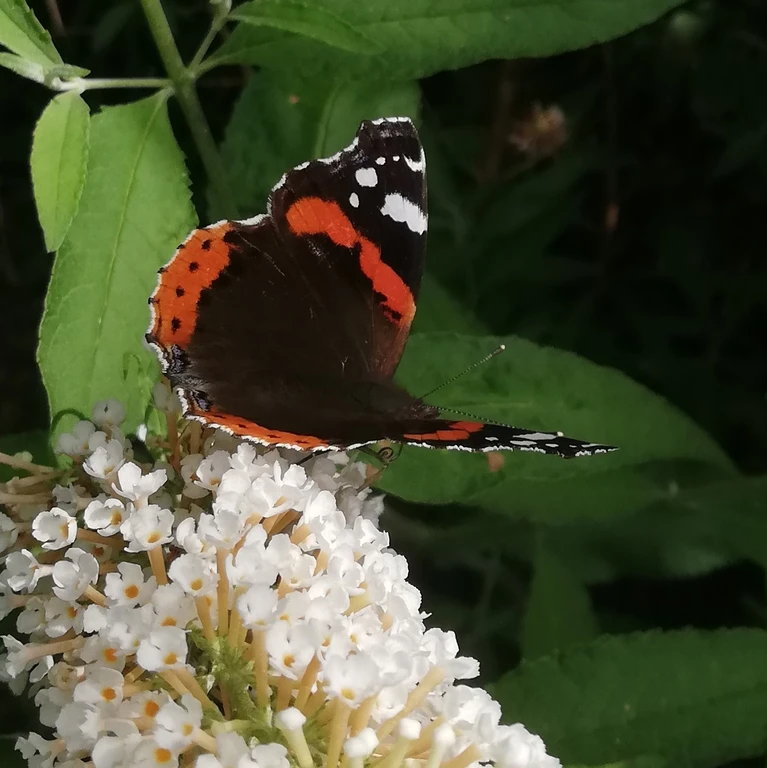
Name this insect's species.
Vanessa atalanta
